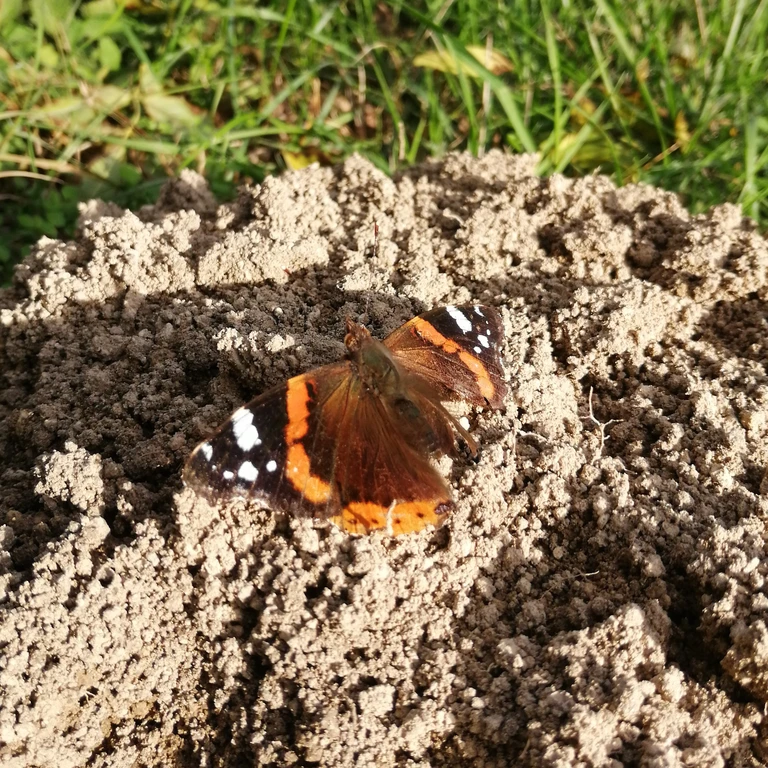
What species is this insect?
Vanessa atalanta
